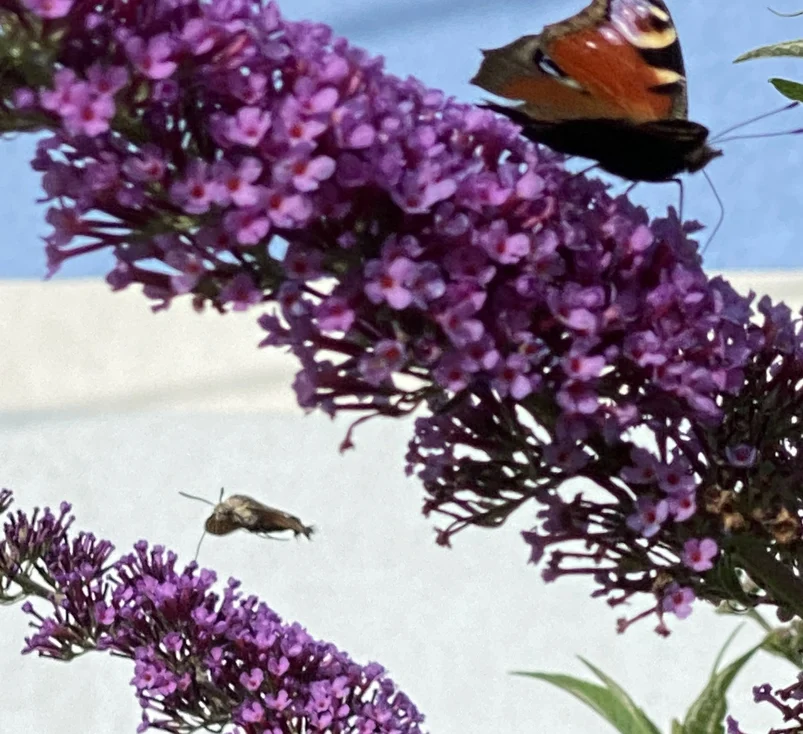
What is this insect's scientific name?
Macroglossum stellatarum
